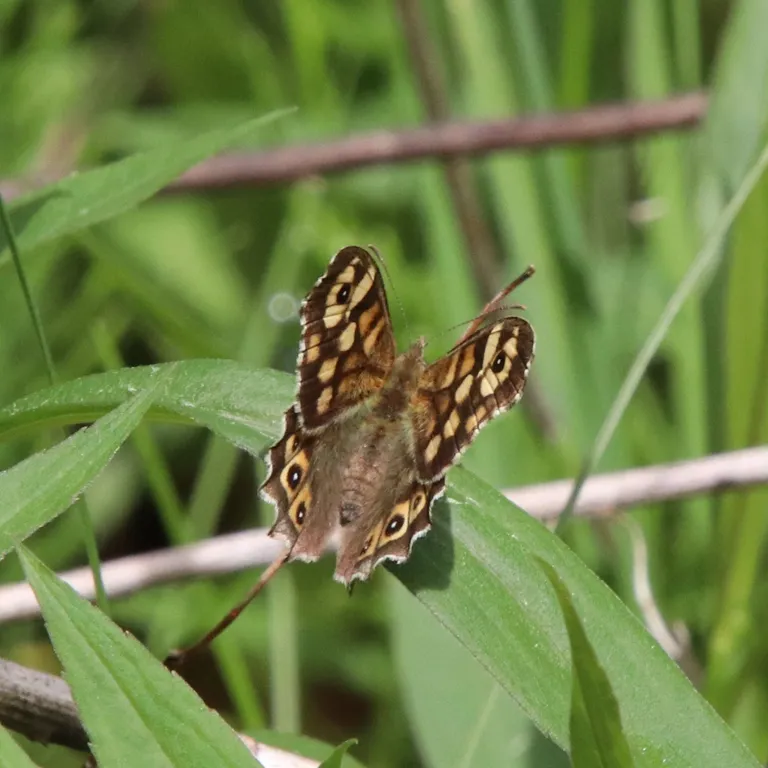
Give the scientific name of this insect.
Pararge aegeria
